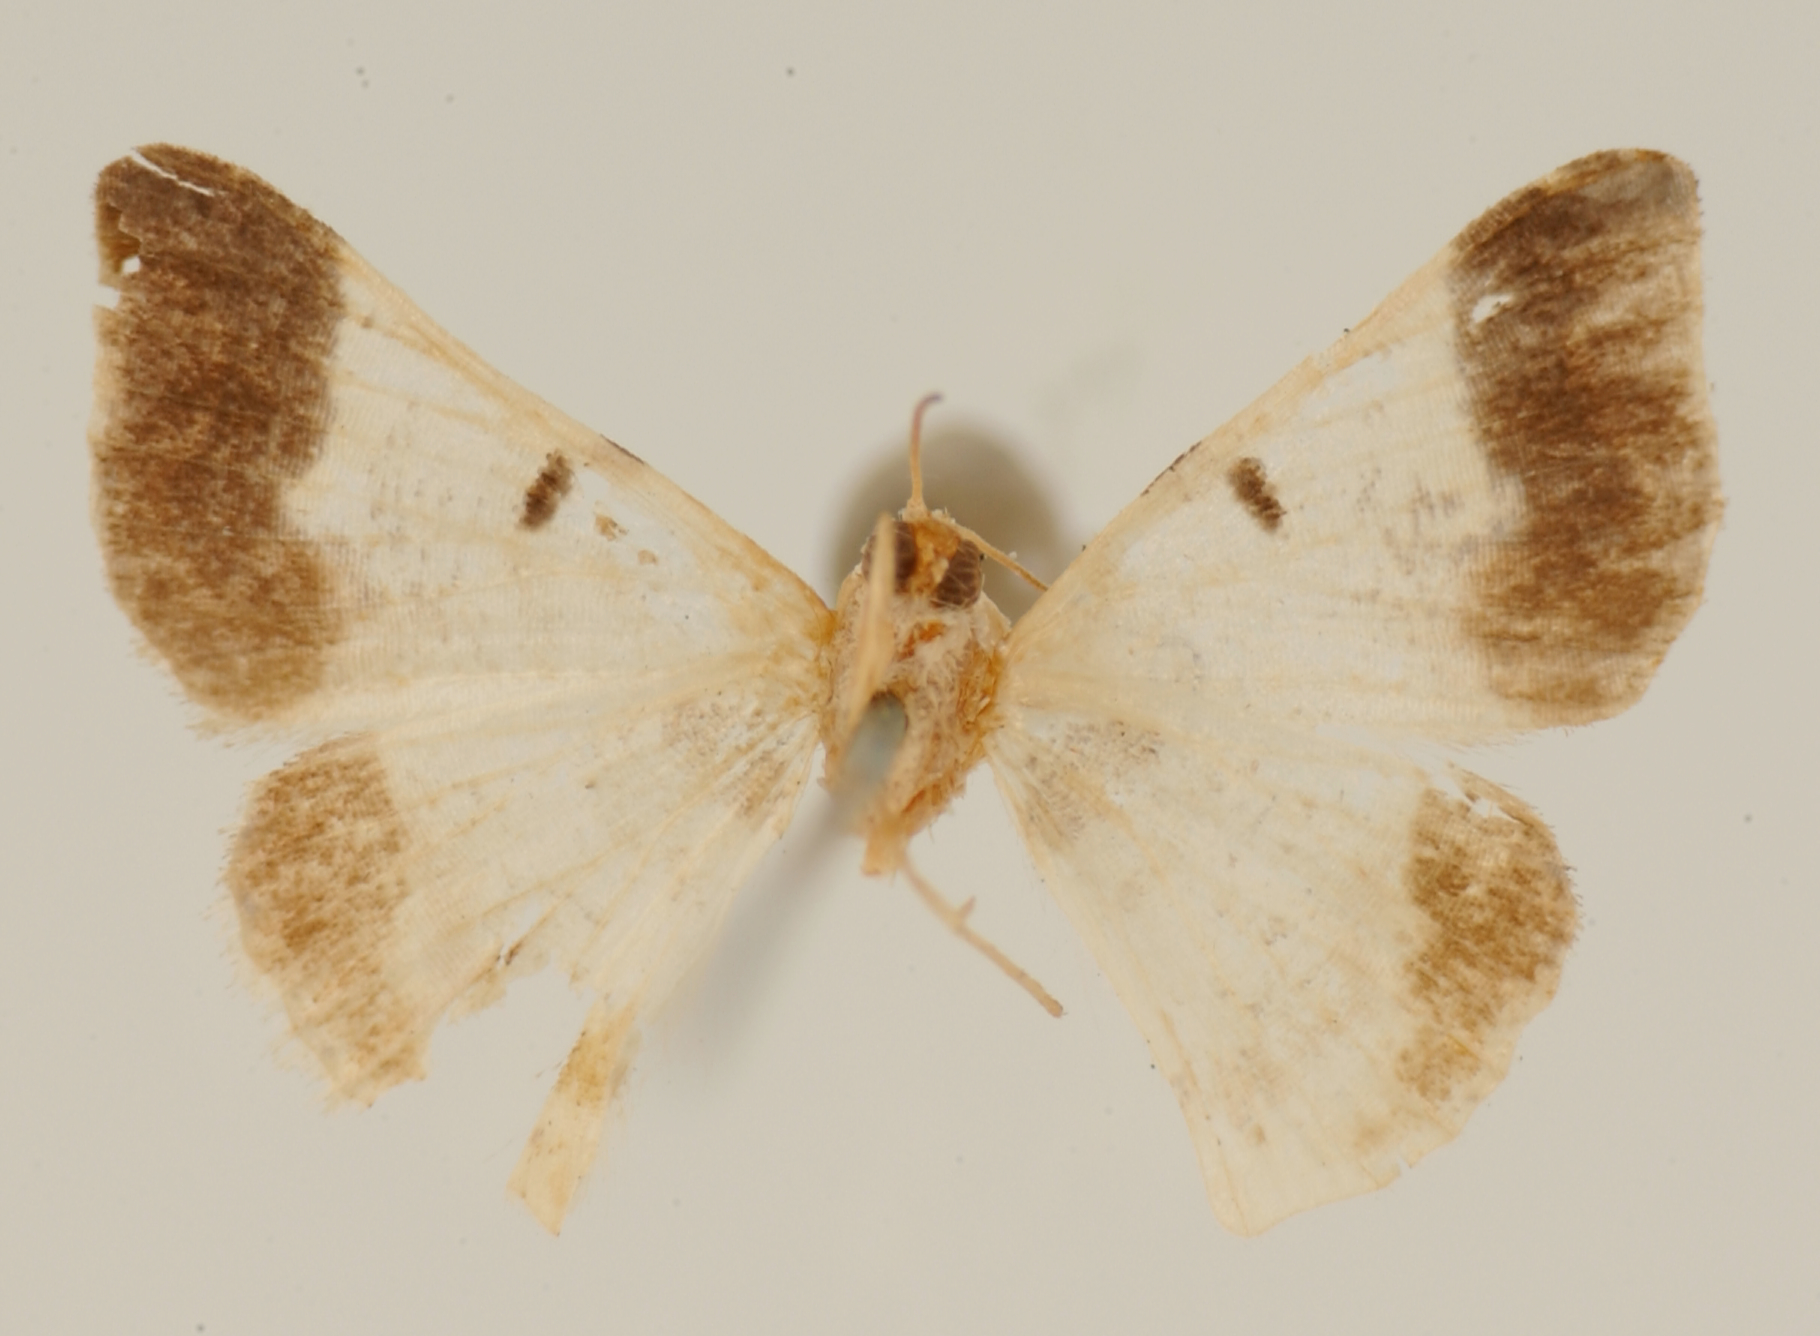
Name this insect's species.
Berberodes delicata
